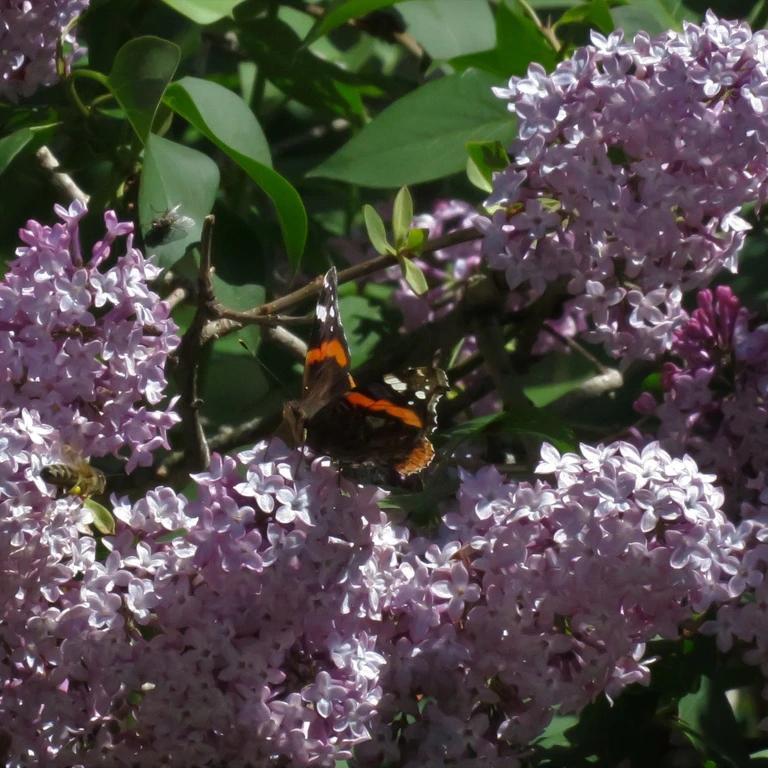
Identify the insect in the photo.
Vanessa atalanta
